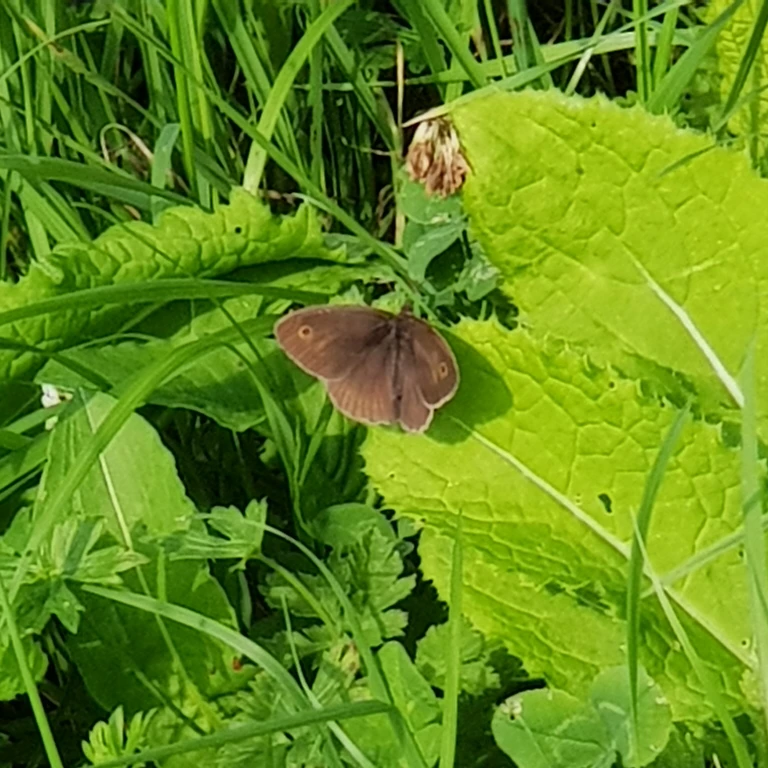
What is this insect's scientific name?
Maniola jurtina
